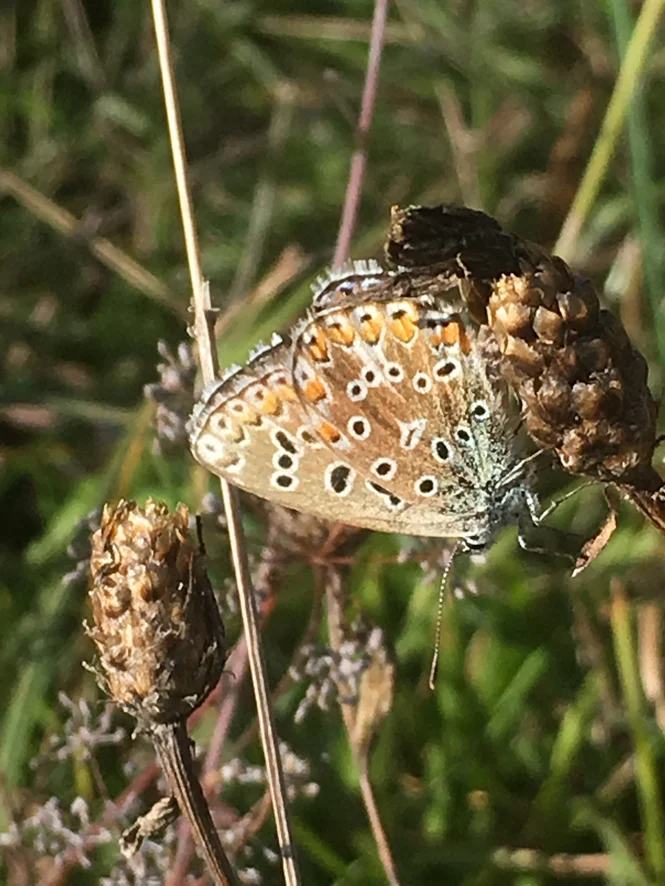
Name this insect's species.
Lysandra bellargus
